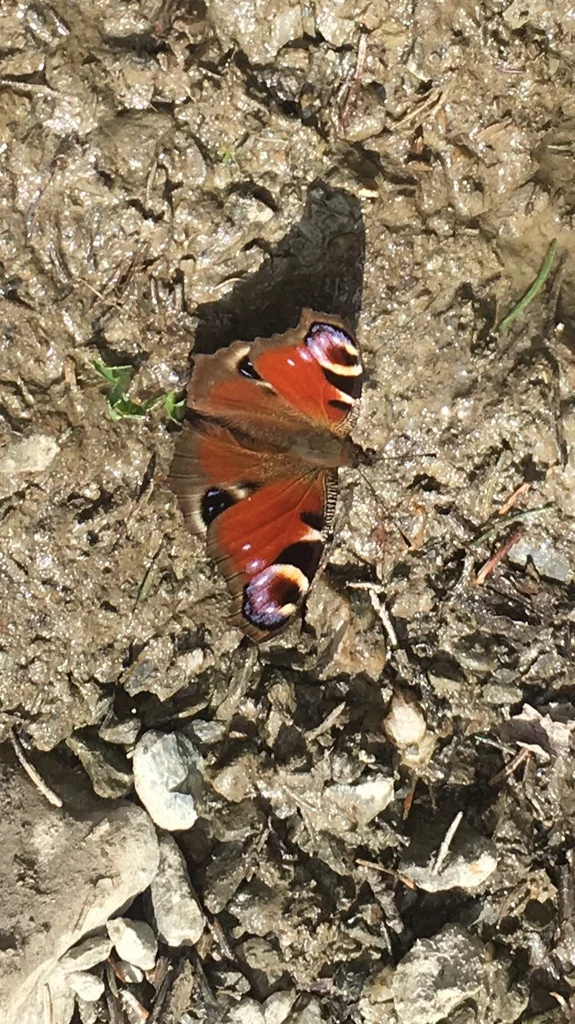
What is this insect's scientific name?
Aglais io
